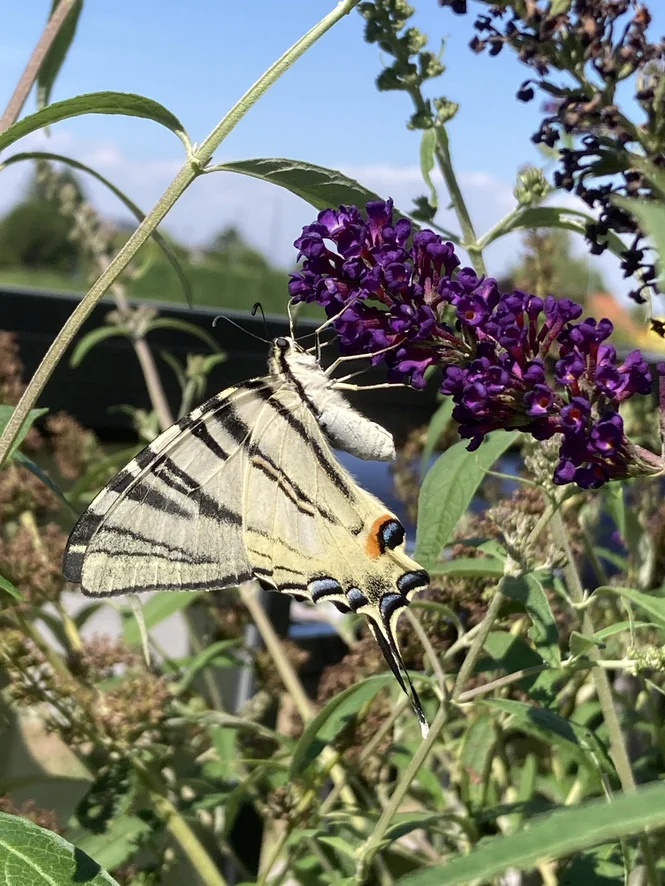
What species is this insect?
Iphiclides podalirius
